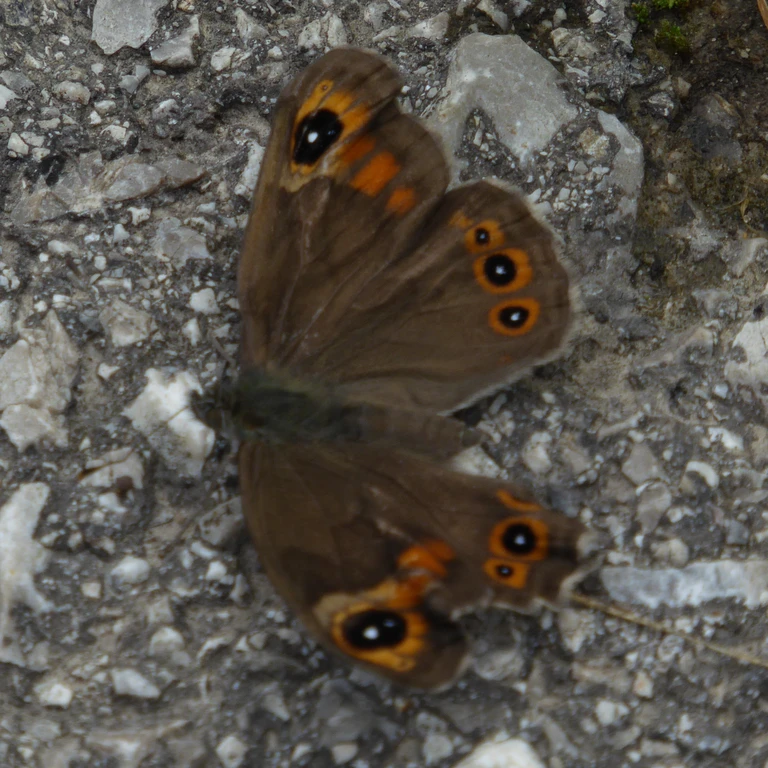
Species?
Lasiommata maera (also Pararge maera)
